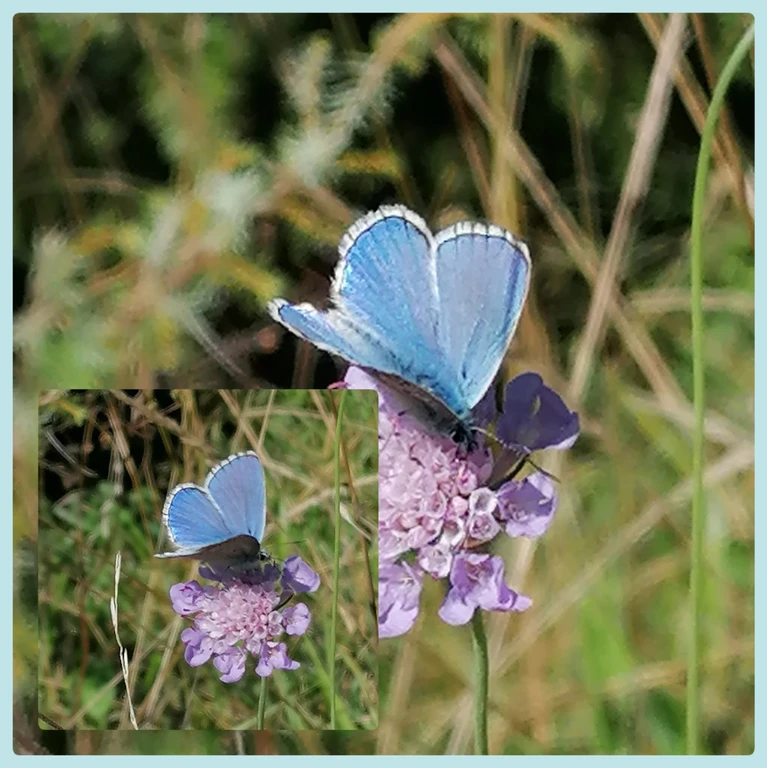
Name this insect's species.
Lysandra bellargus
